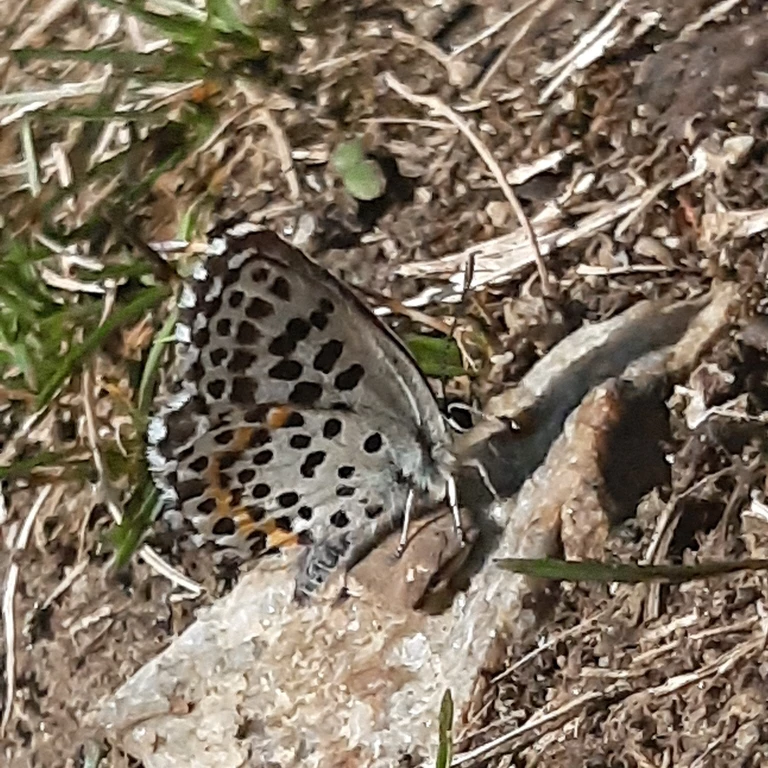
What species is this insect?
Scolitantides orion
